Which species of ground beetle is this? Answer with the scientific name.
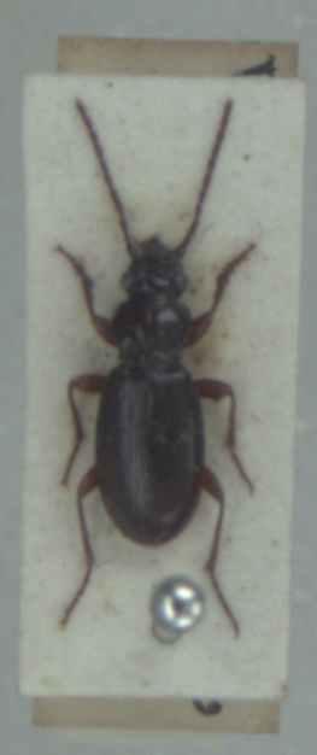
Patrobus assimilis
